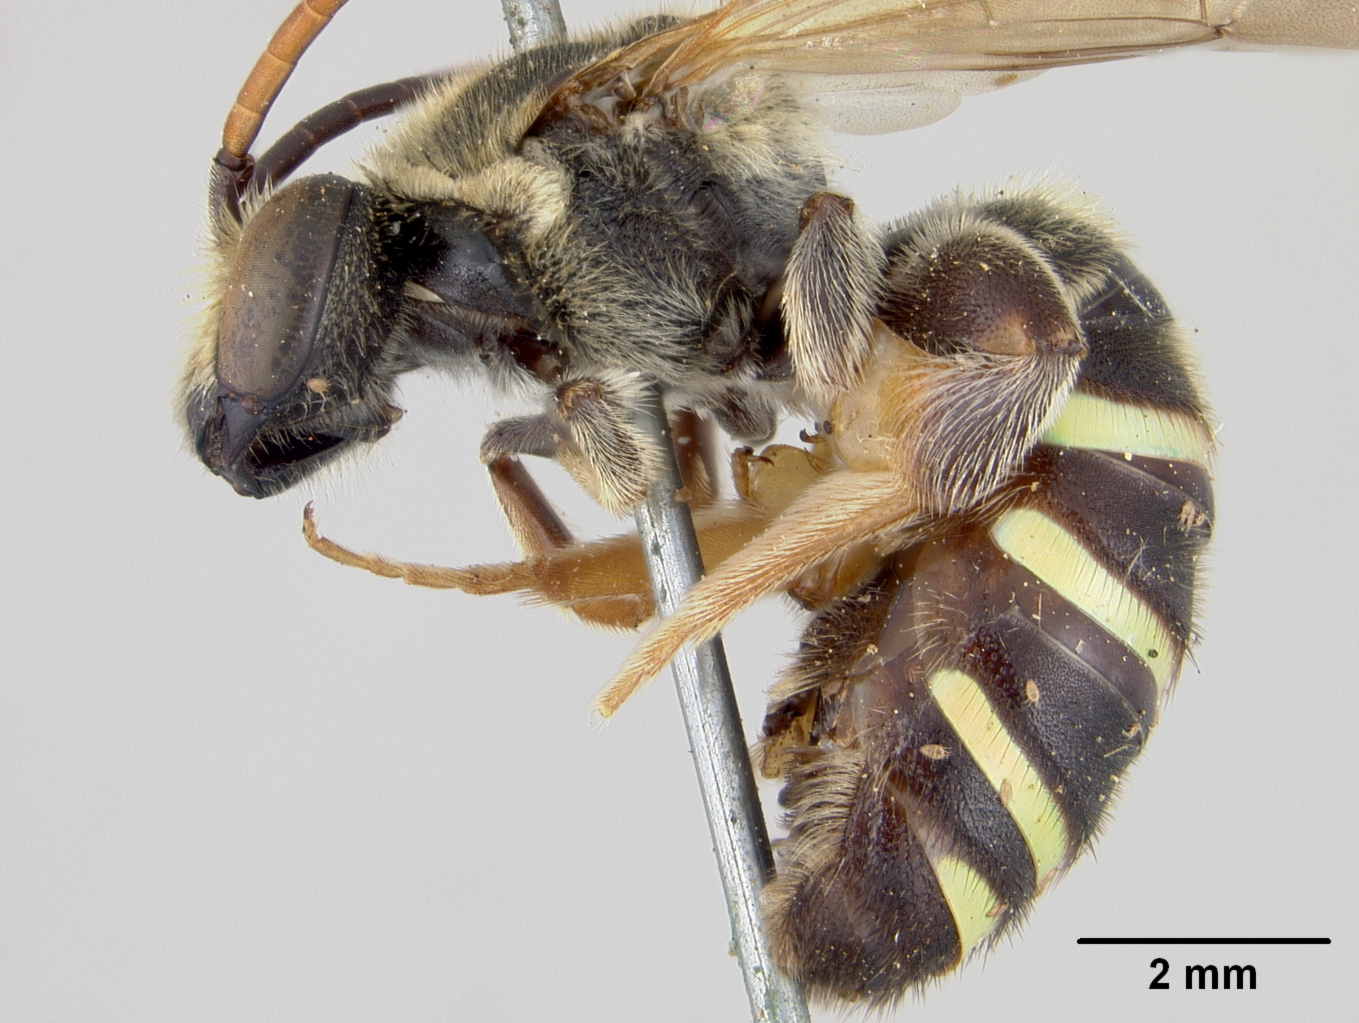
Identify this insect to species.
Nomia wickhami
